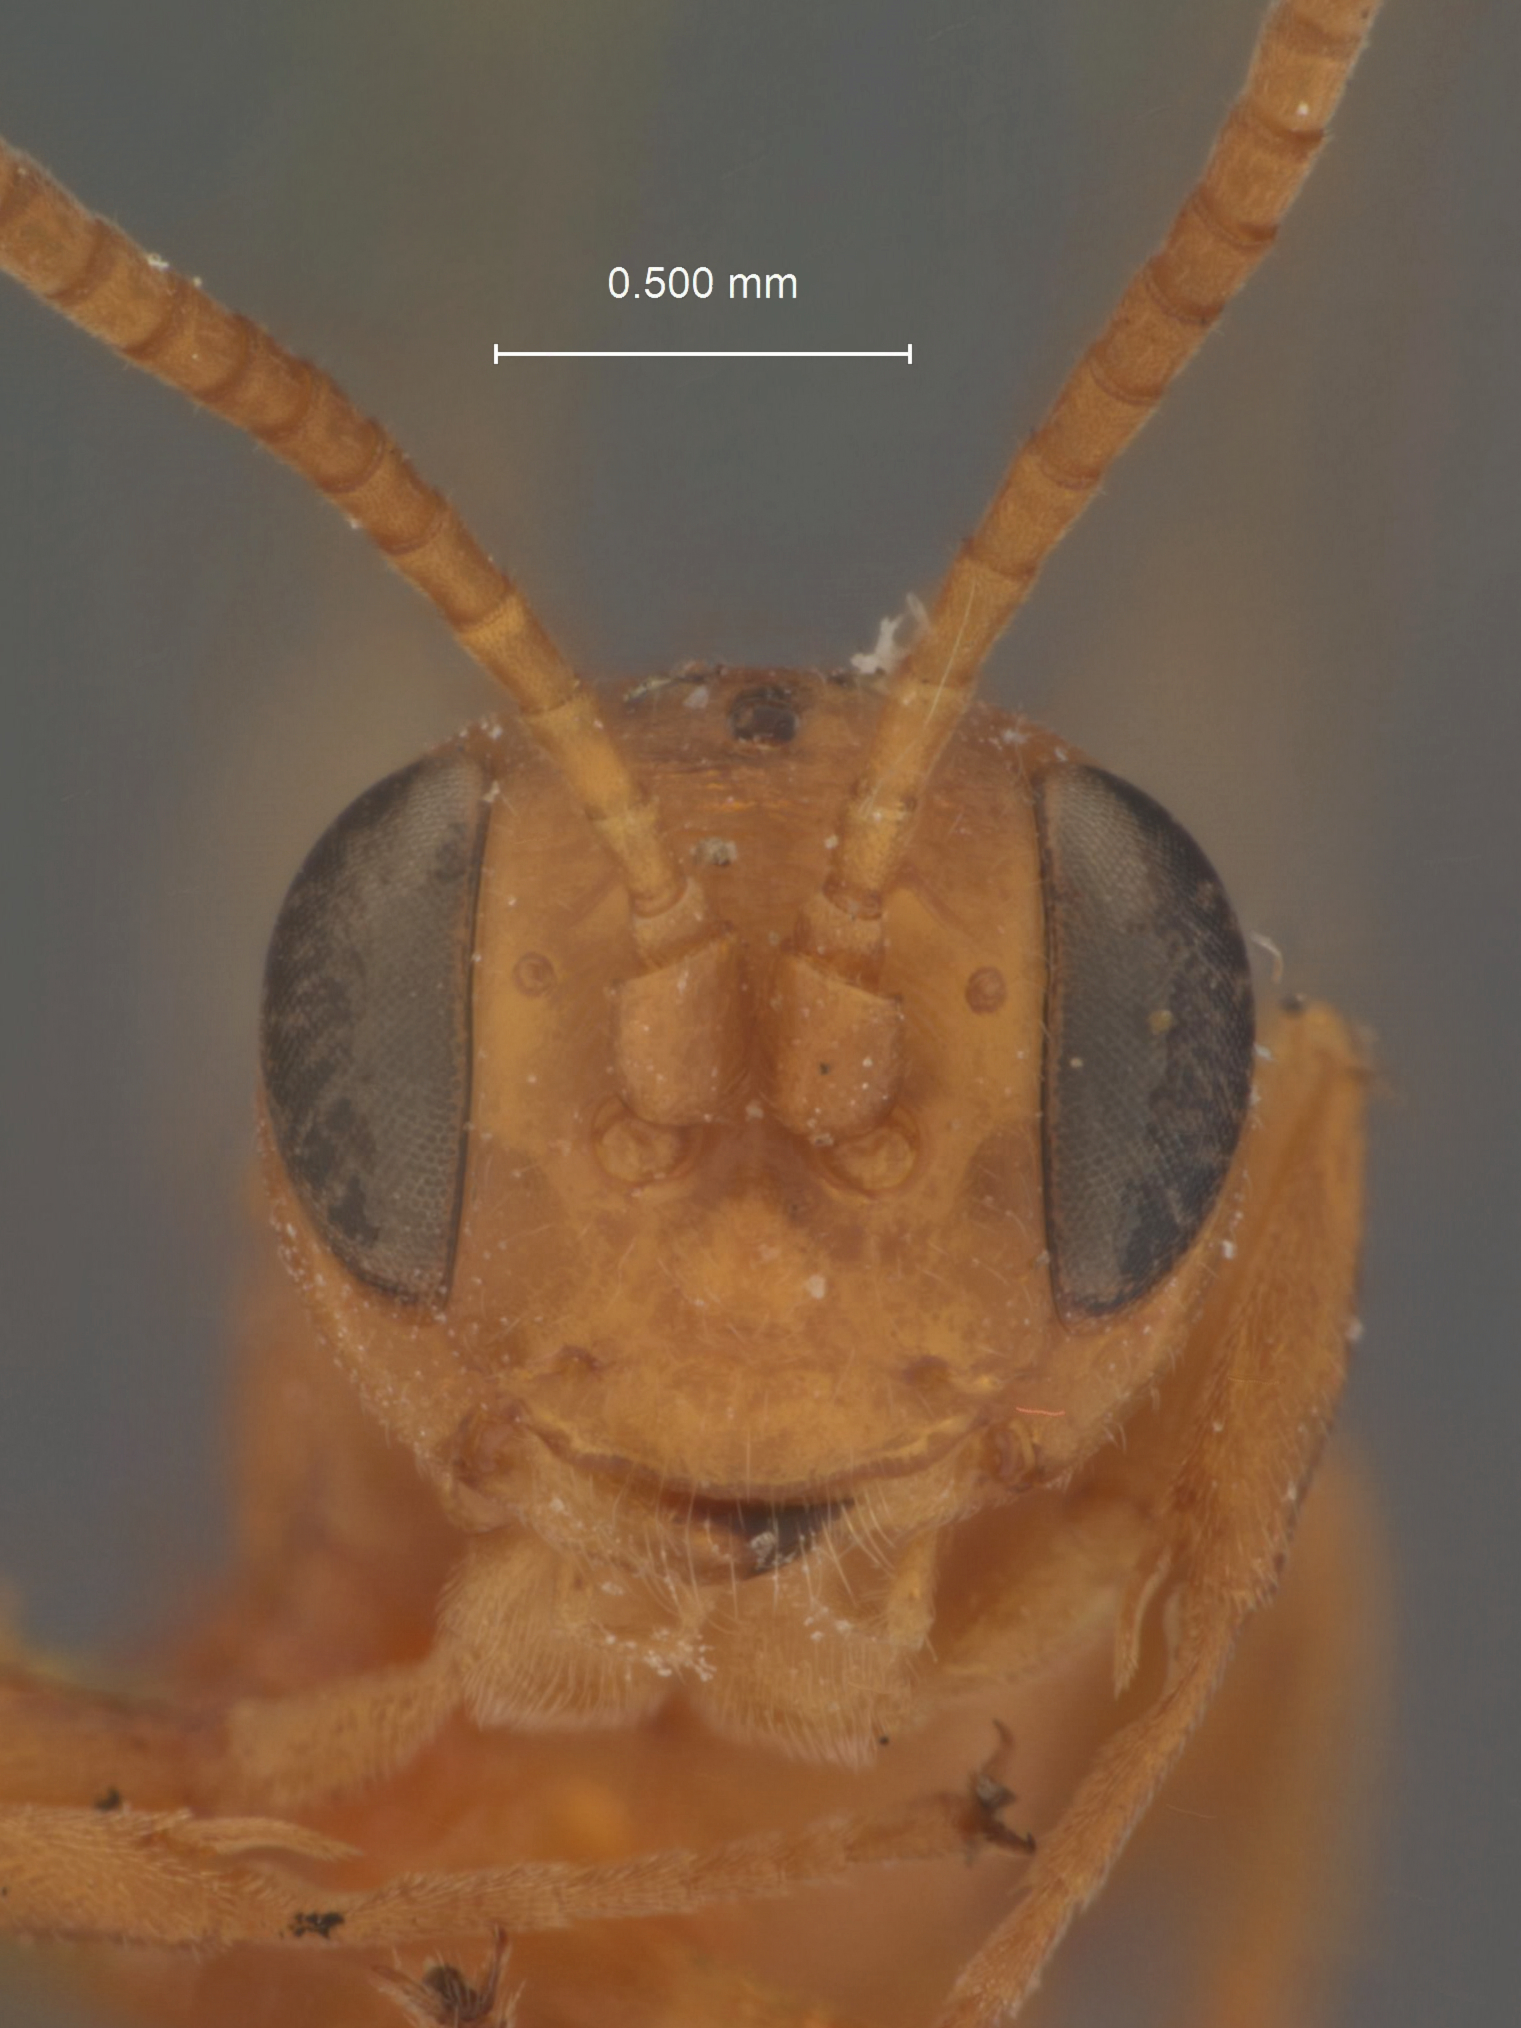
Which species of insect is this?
Proscus walshiae
